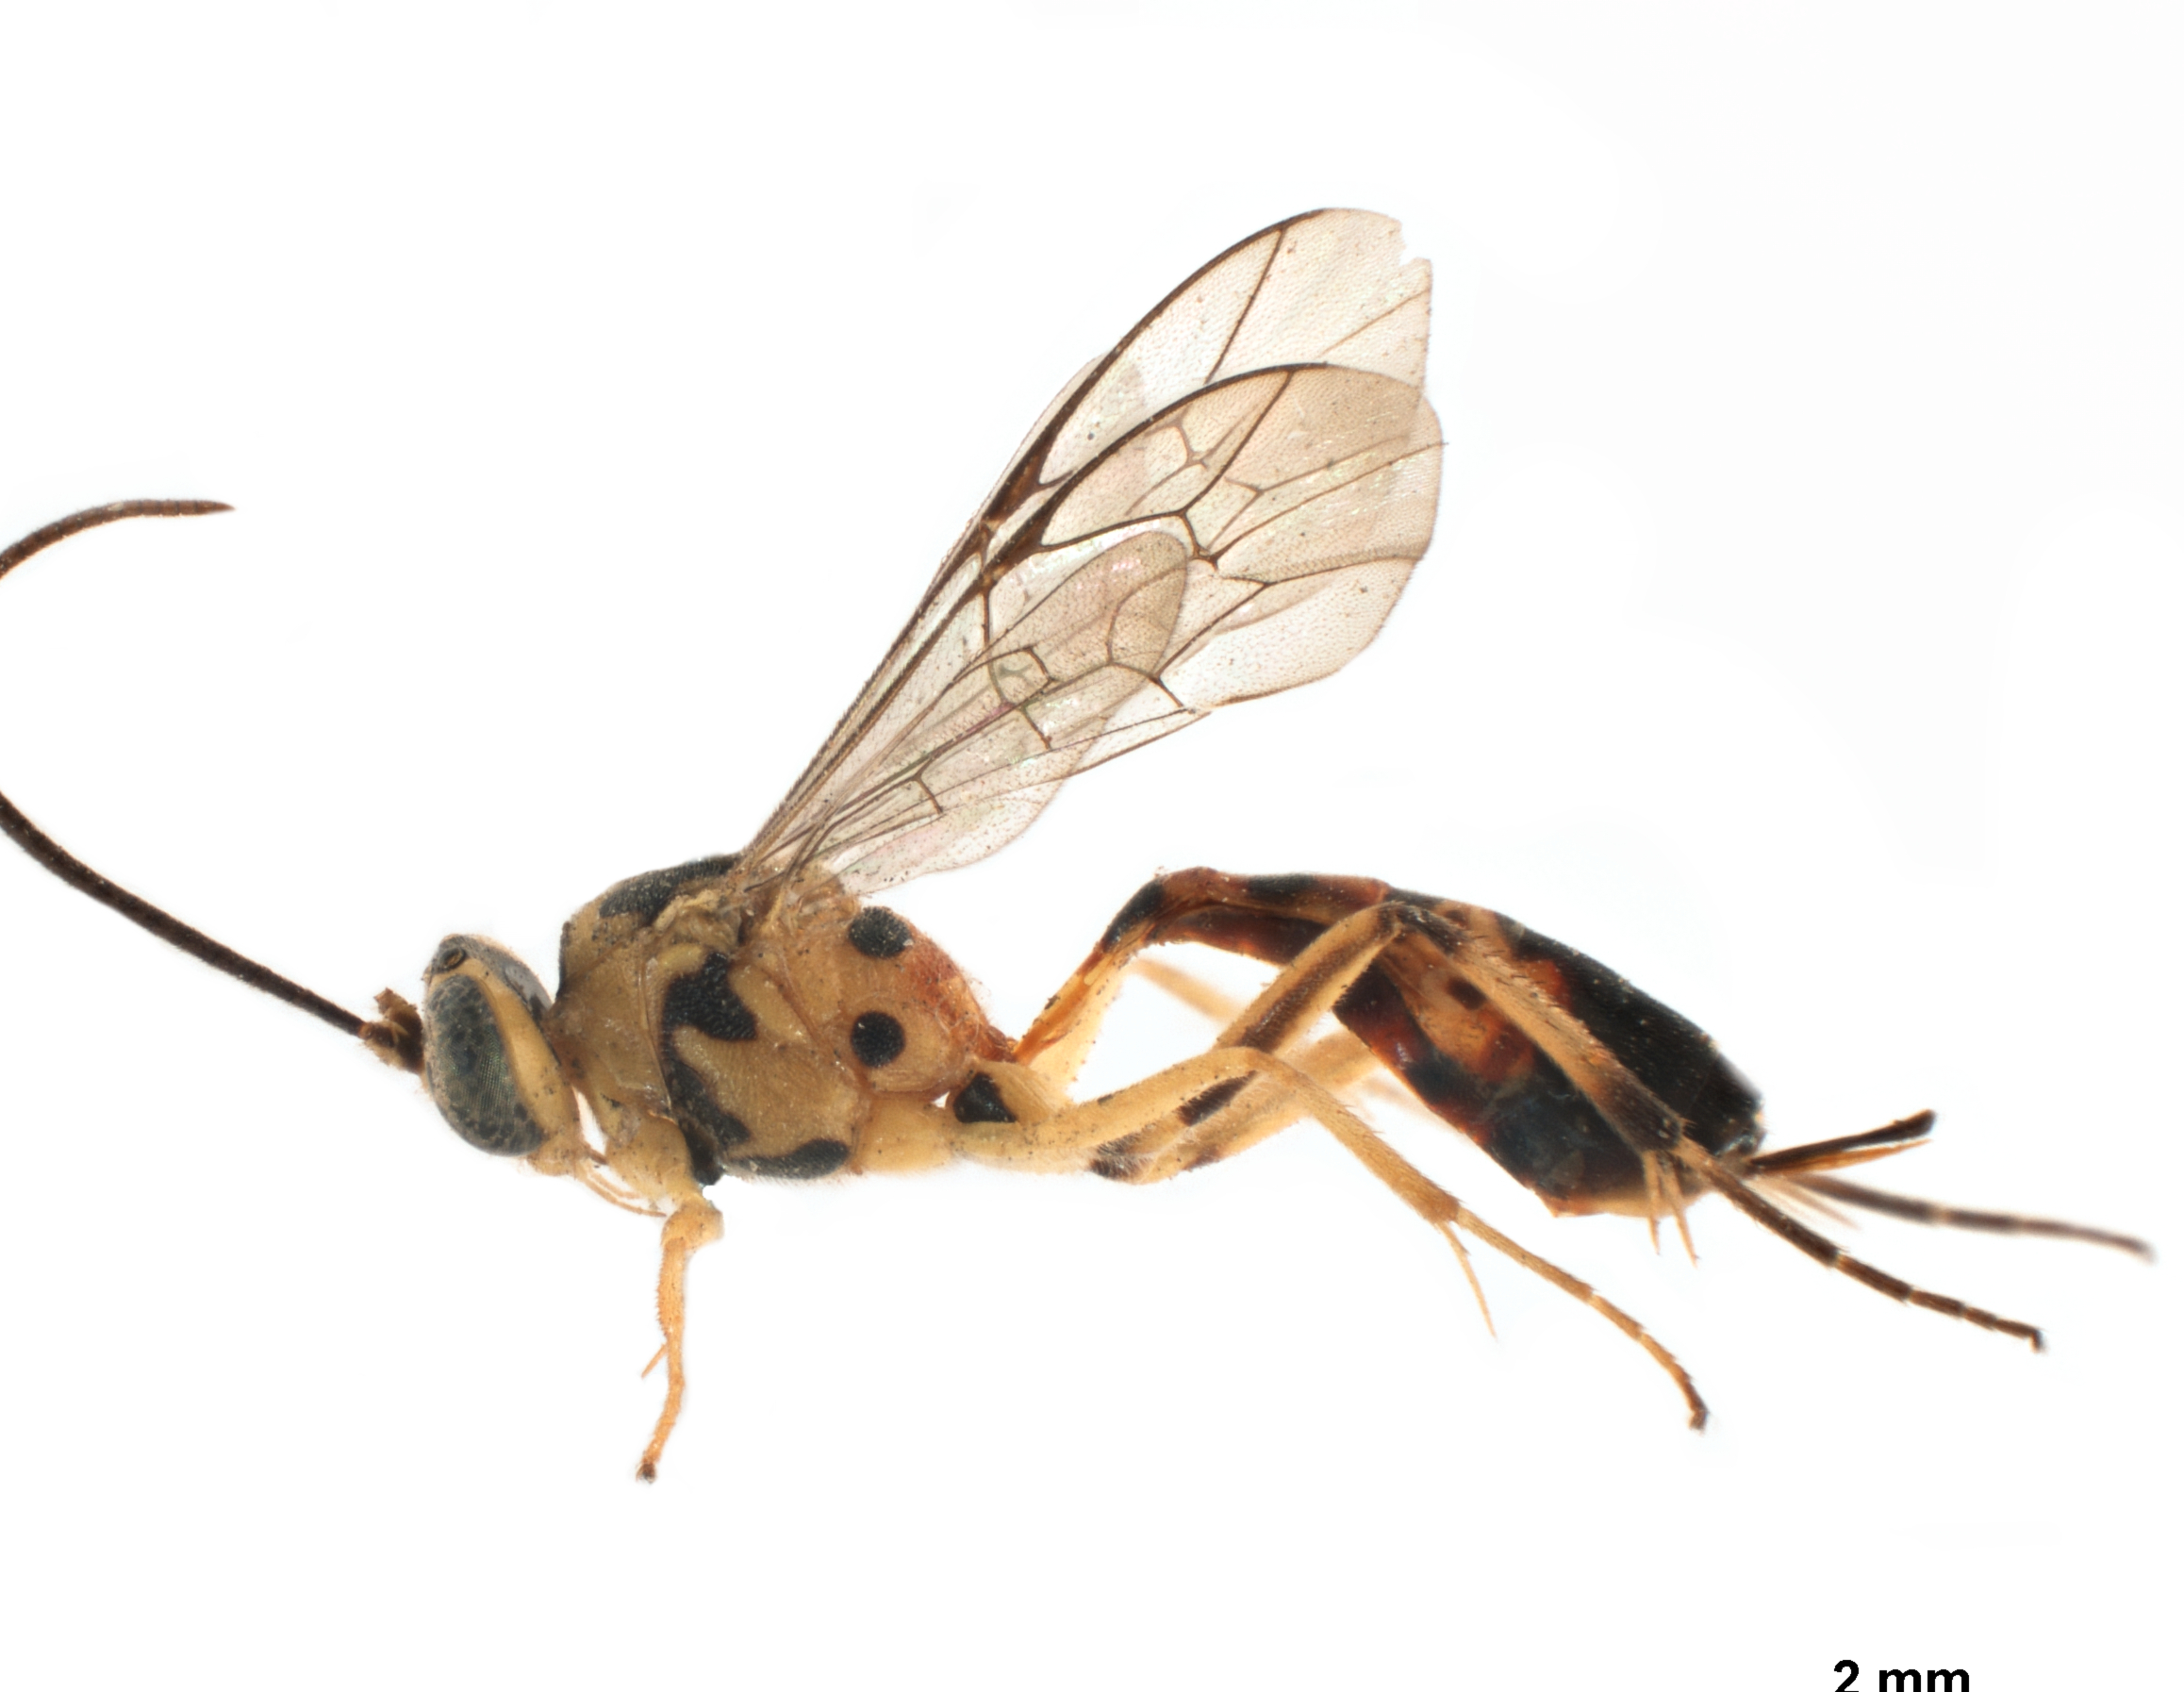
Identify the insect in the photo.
Xanthocampoplex nigromaculatus
